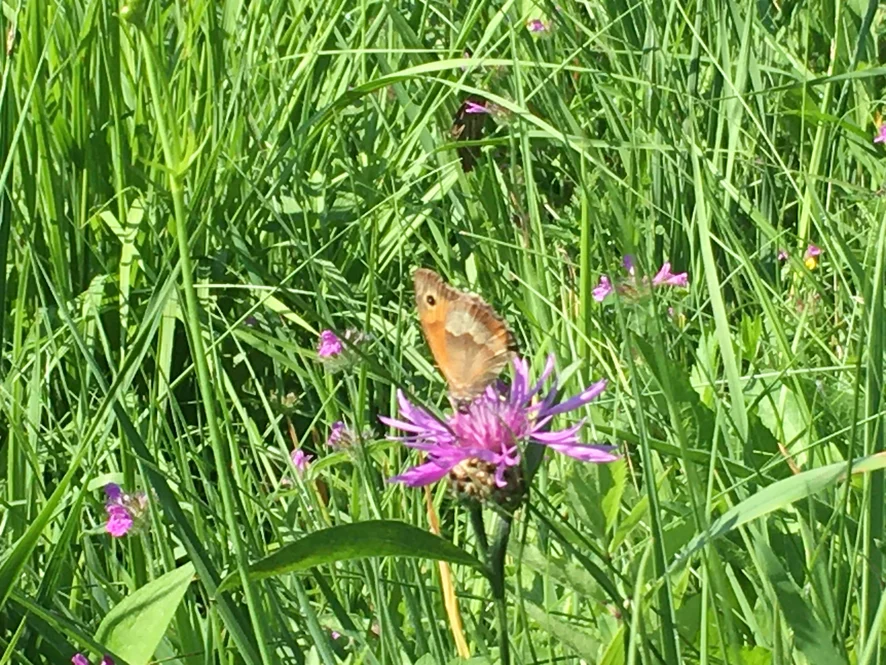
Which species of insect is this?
Maniola jurtina
